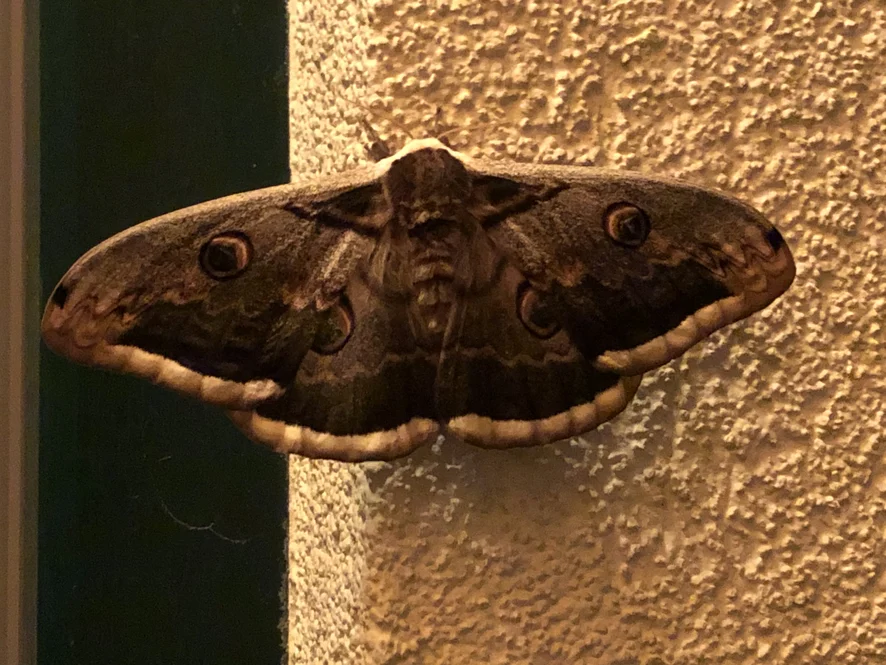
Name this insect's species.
Saturnia pyri
